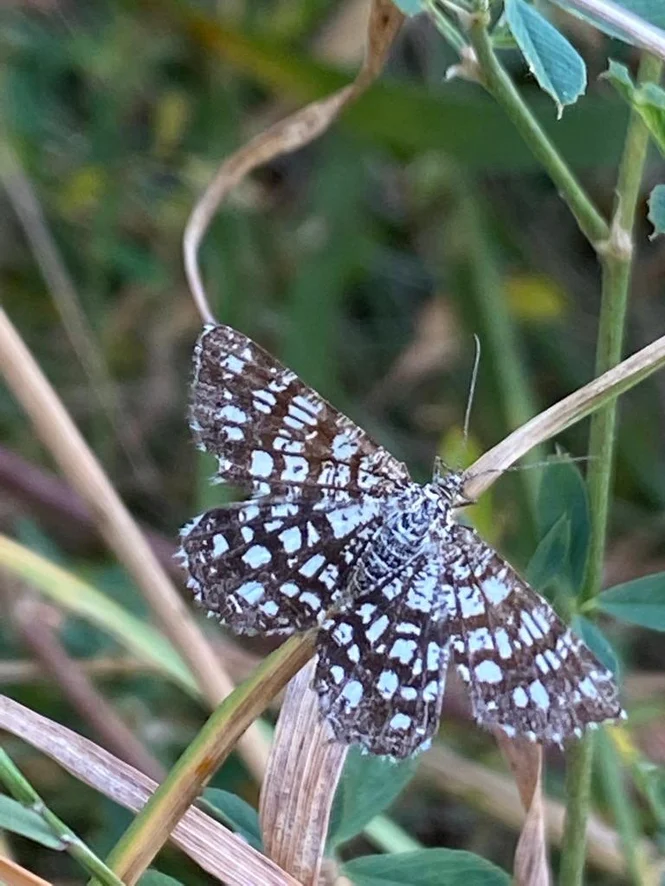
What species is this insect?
Chiasmia clathrata
